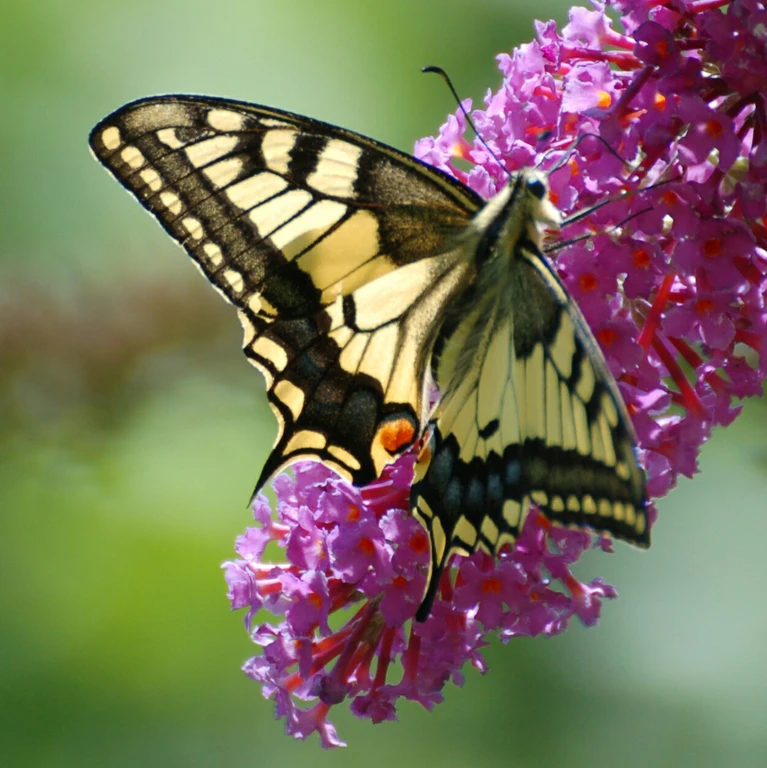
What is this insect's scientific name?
Papilio machaon
